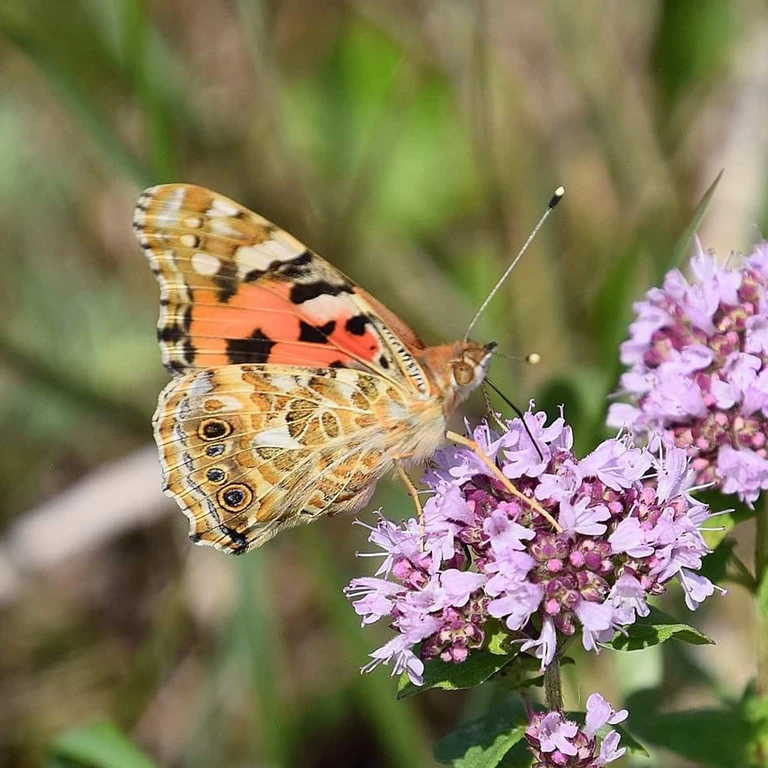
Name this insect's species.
Vanessa cardui
